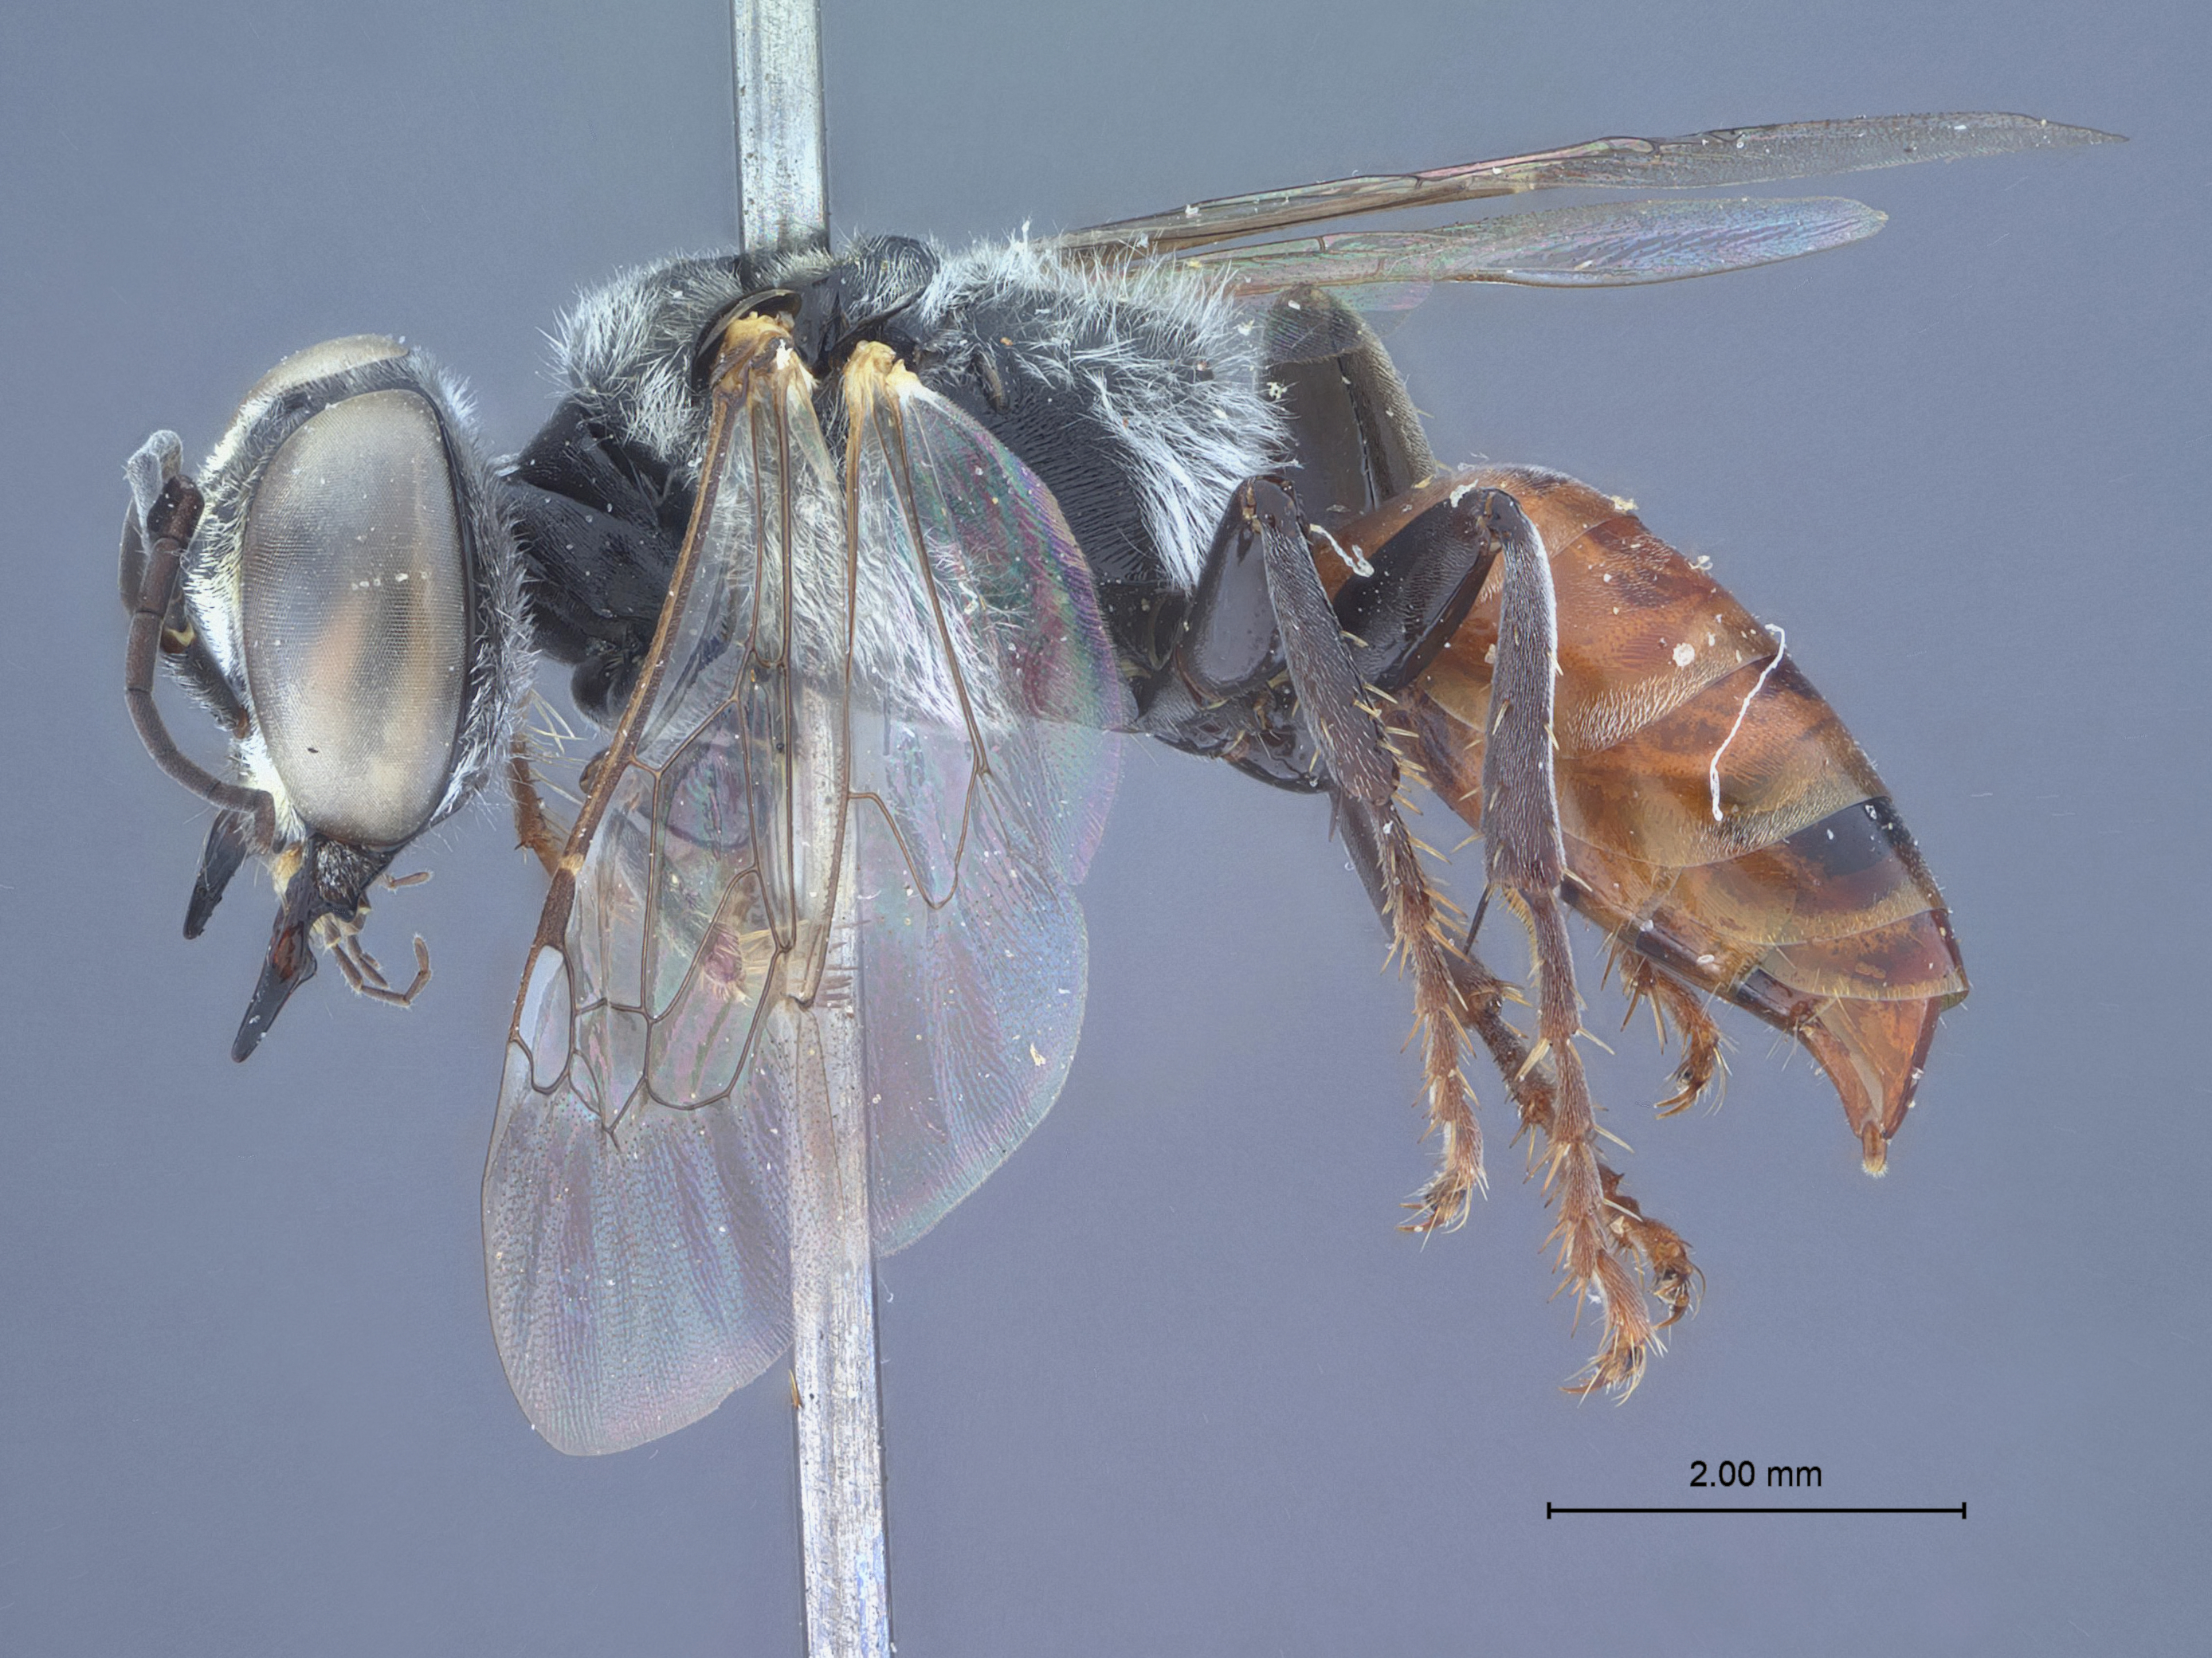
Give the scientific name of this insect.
Kohliella anula
